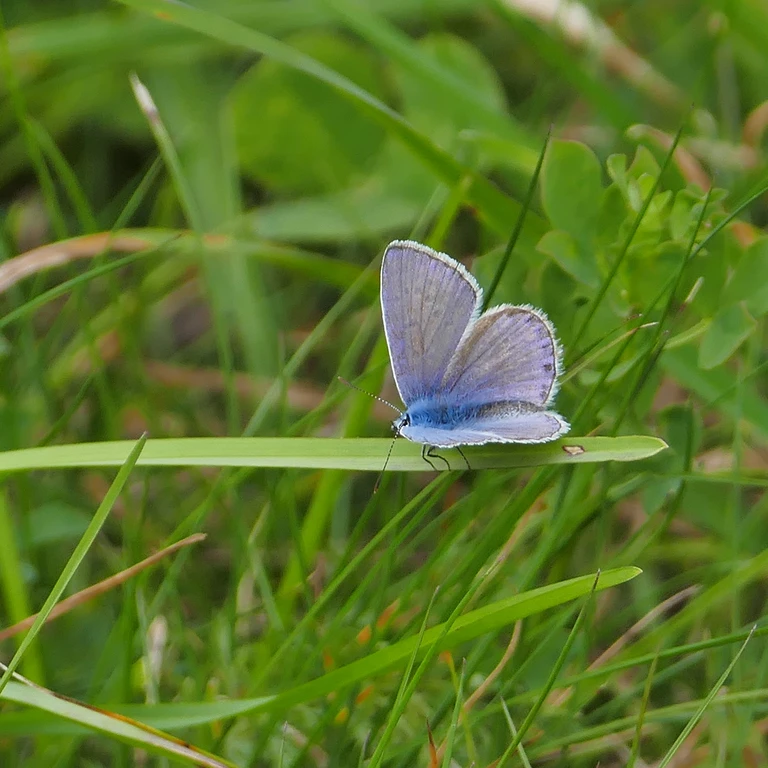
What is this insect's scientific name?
Polyommatus icarus
